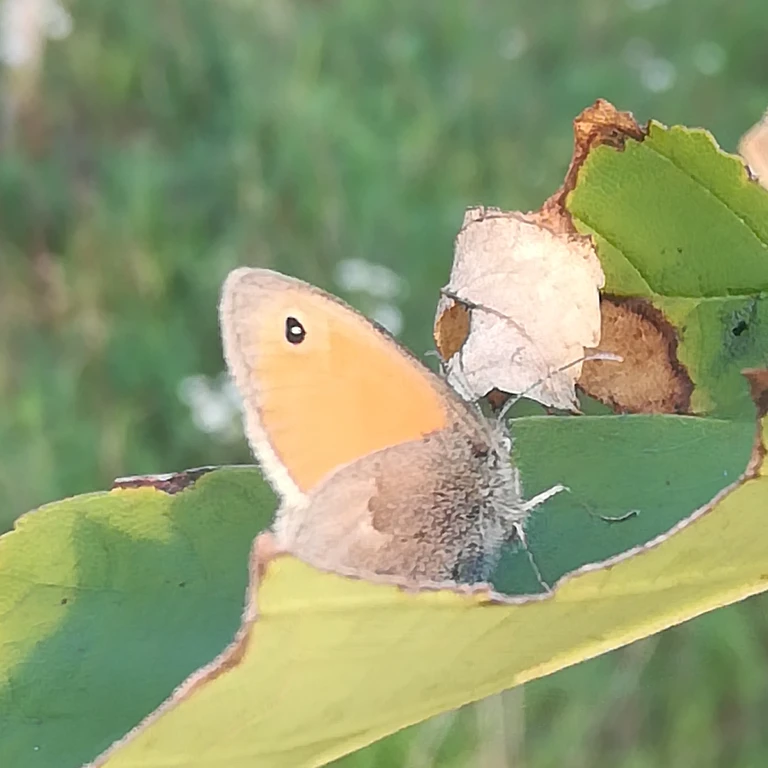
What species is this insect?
Coenonympha pamphilus
